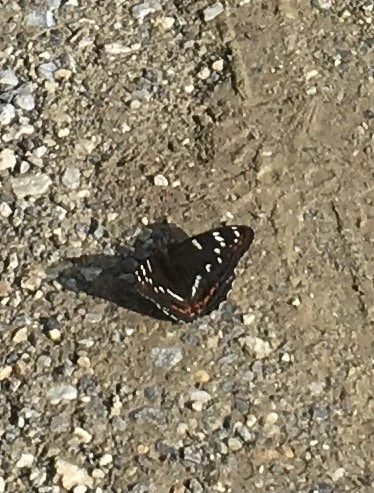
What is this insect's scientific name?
Limenitis populi
